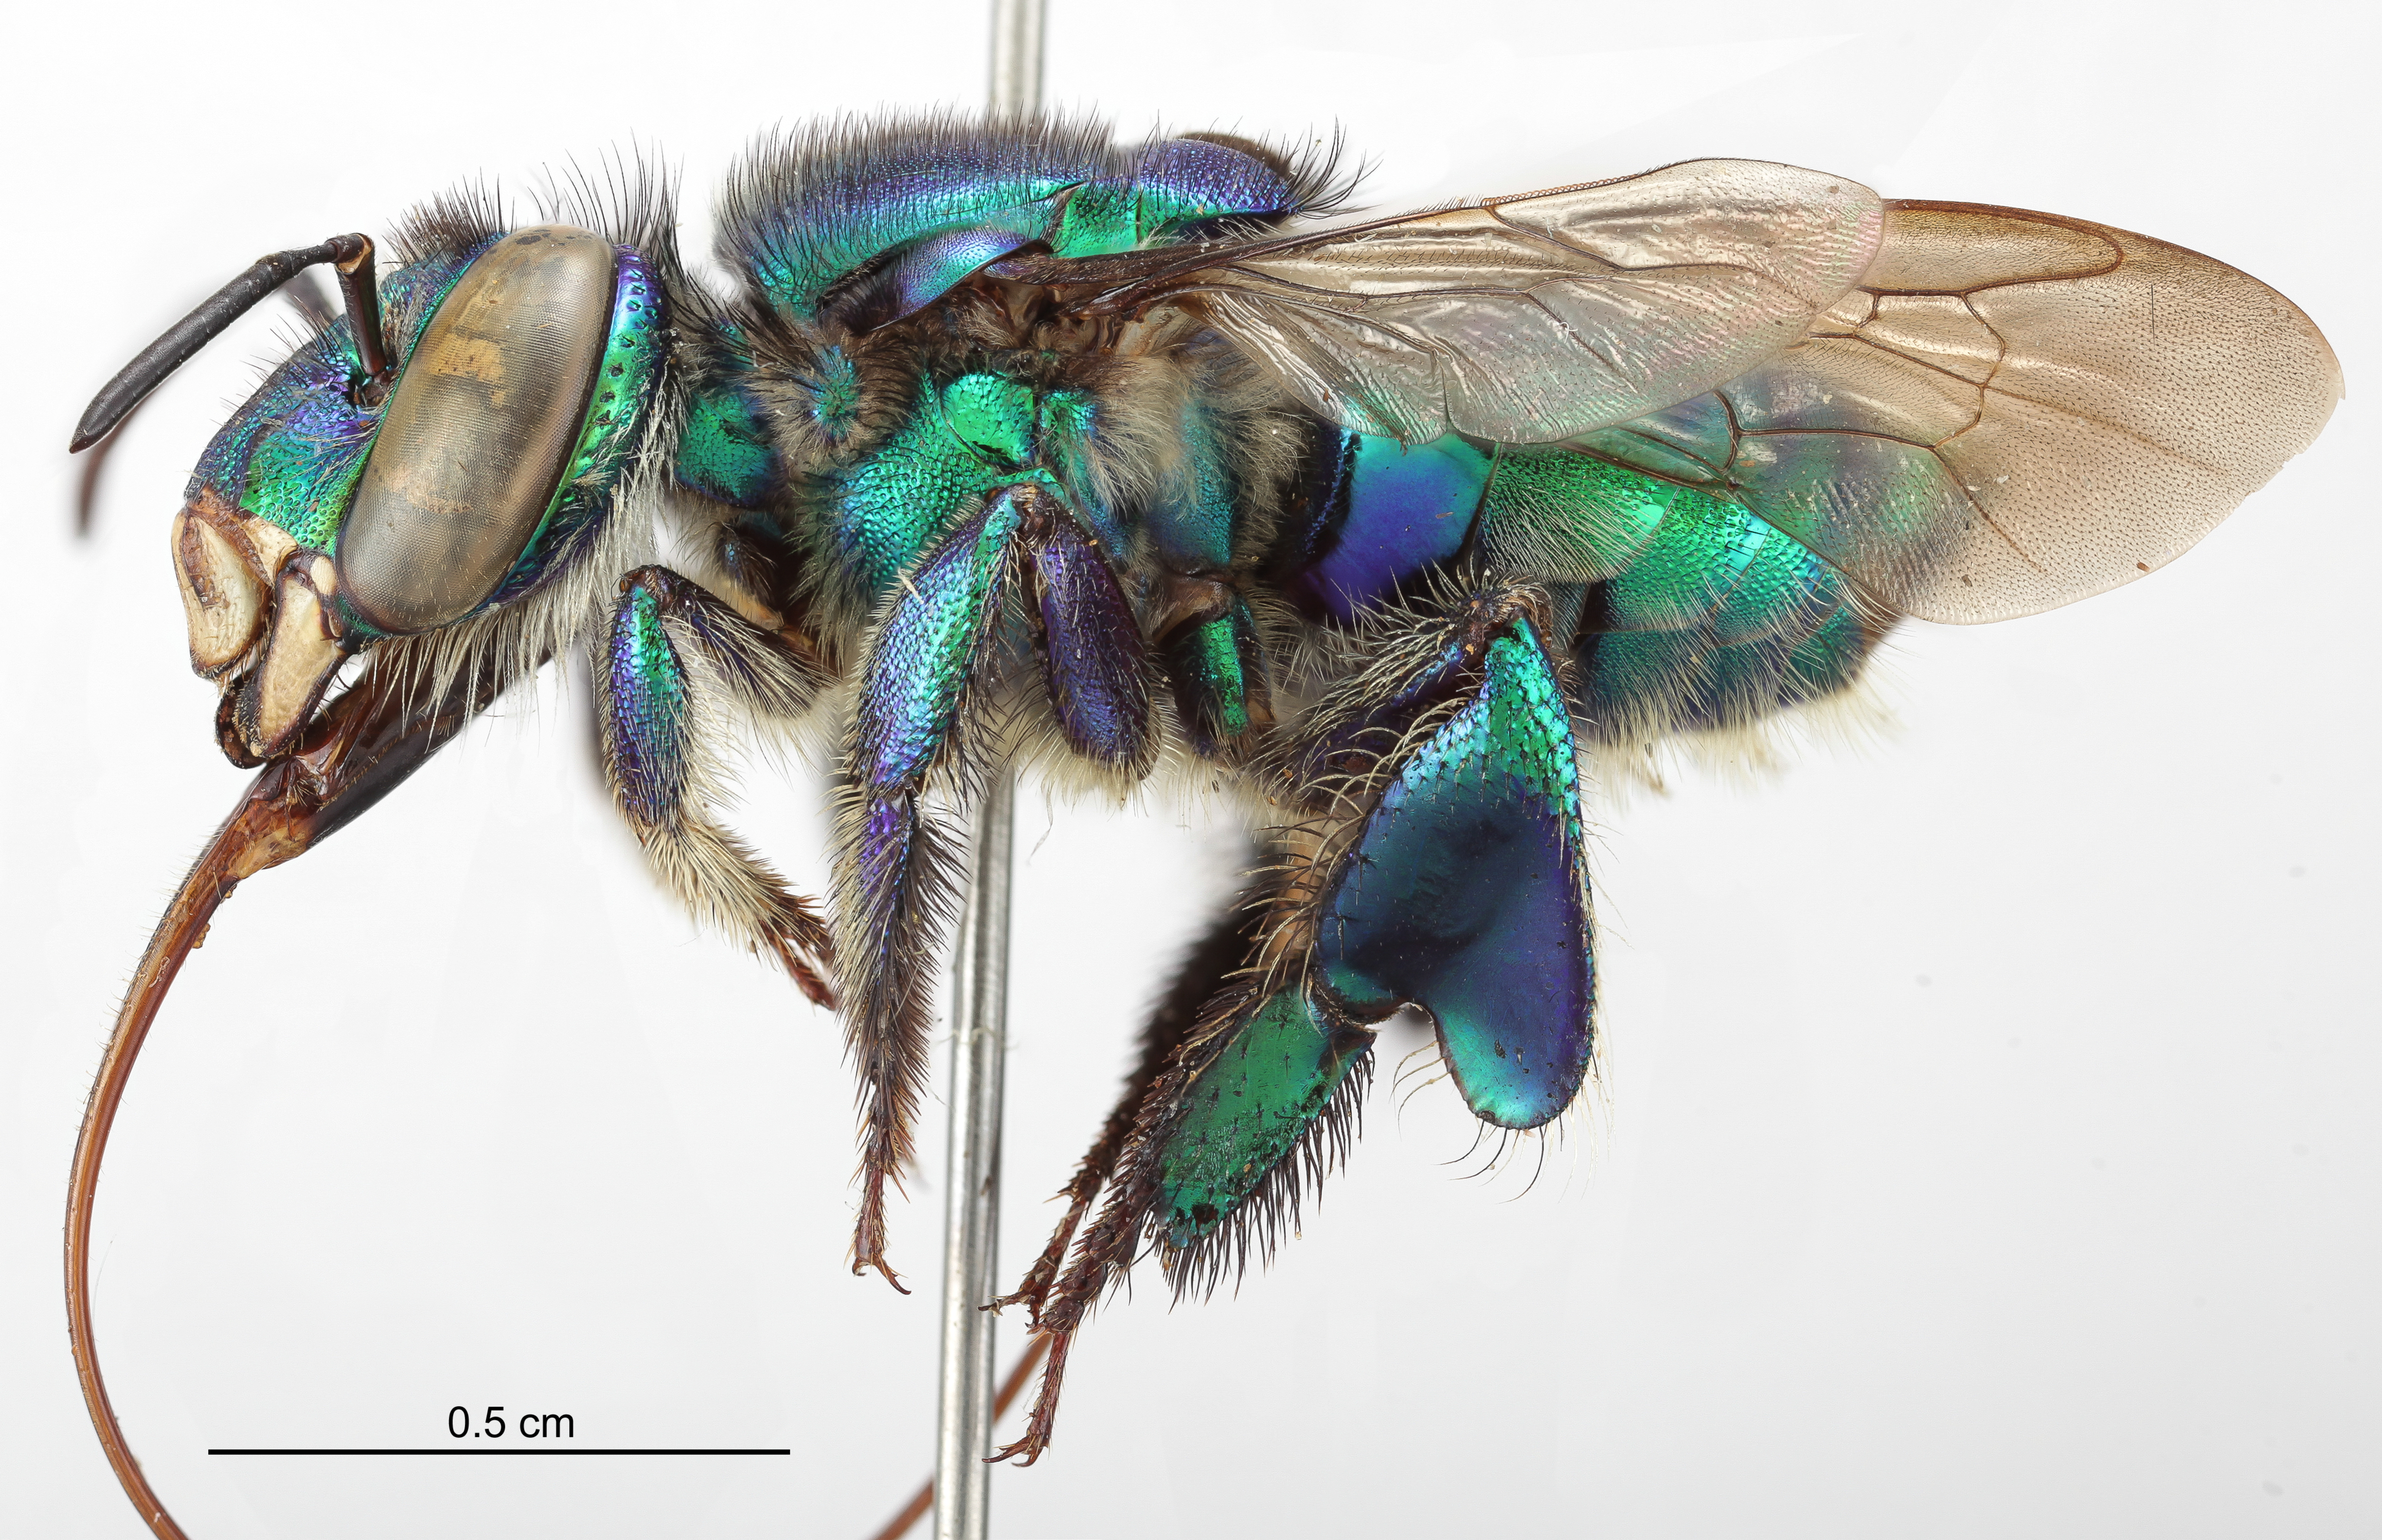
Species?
Euglossa imperialis
